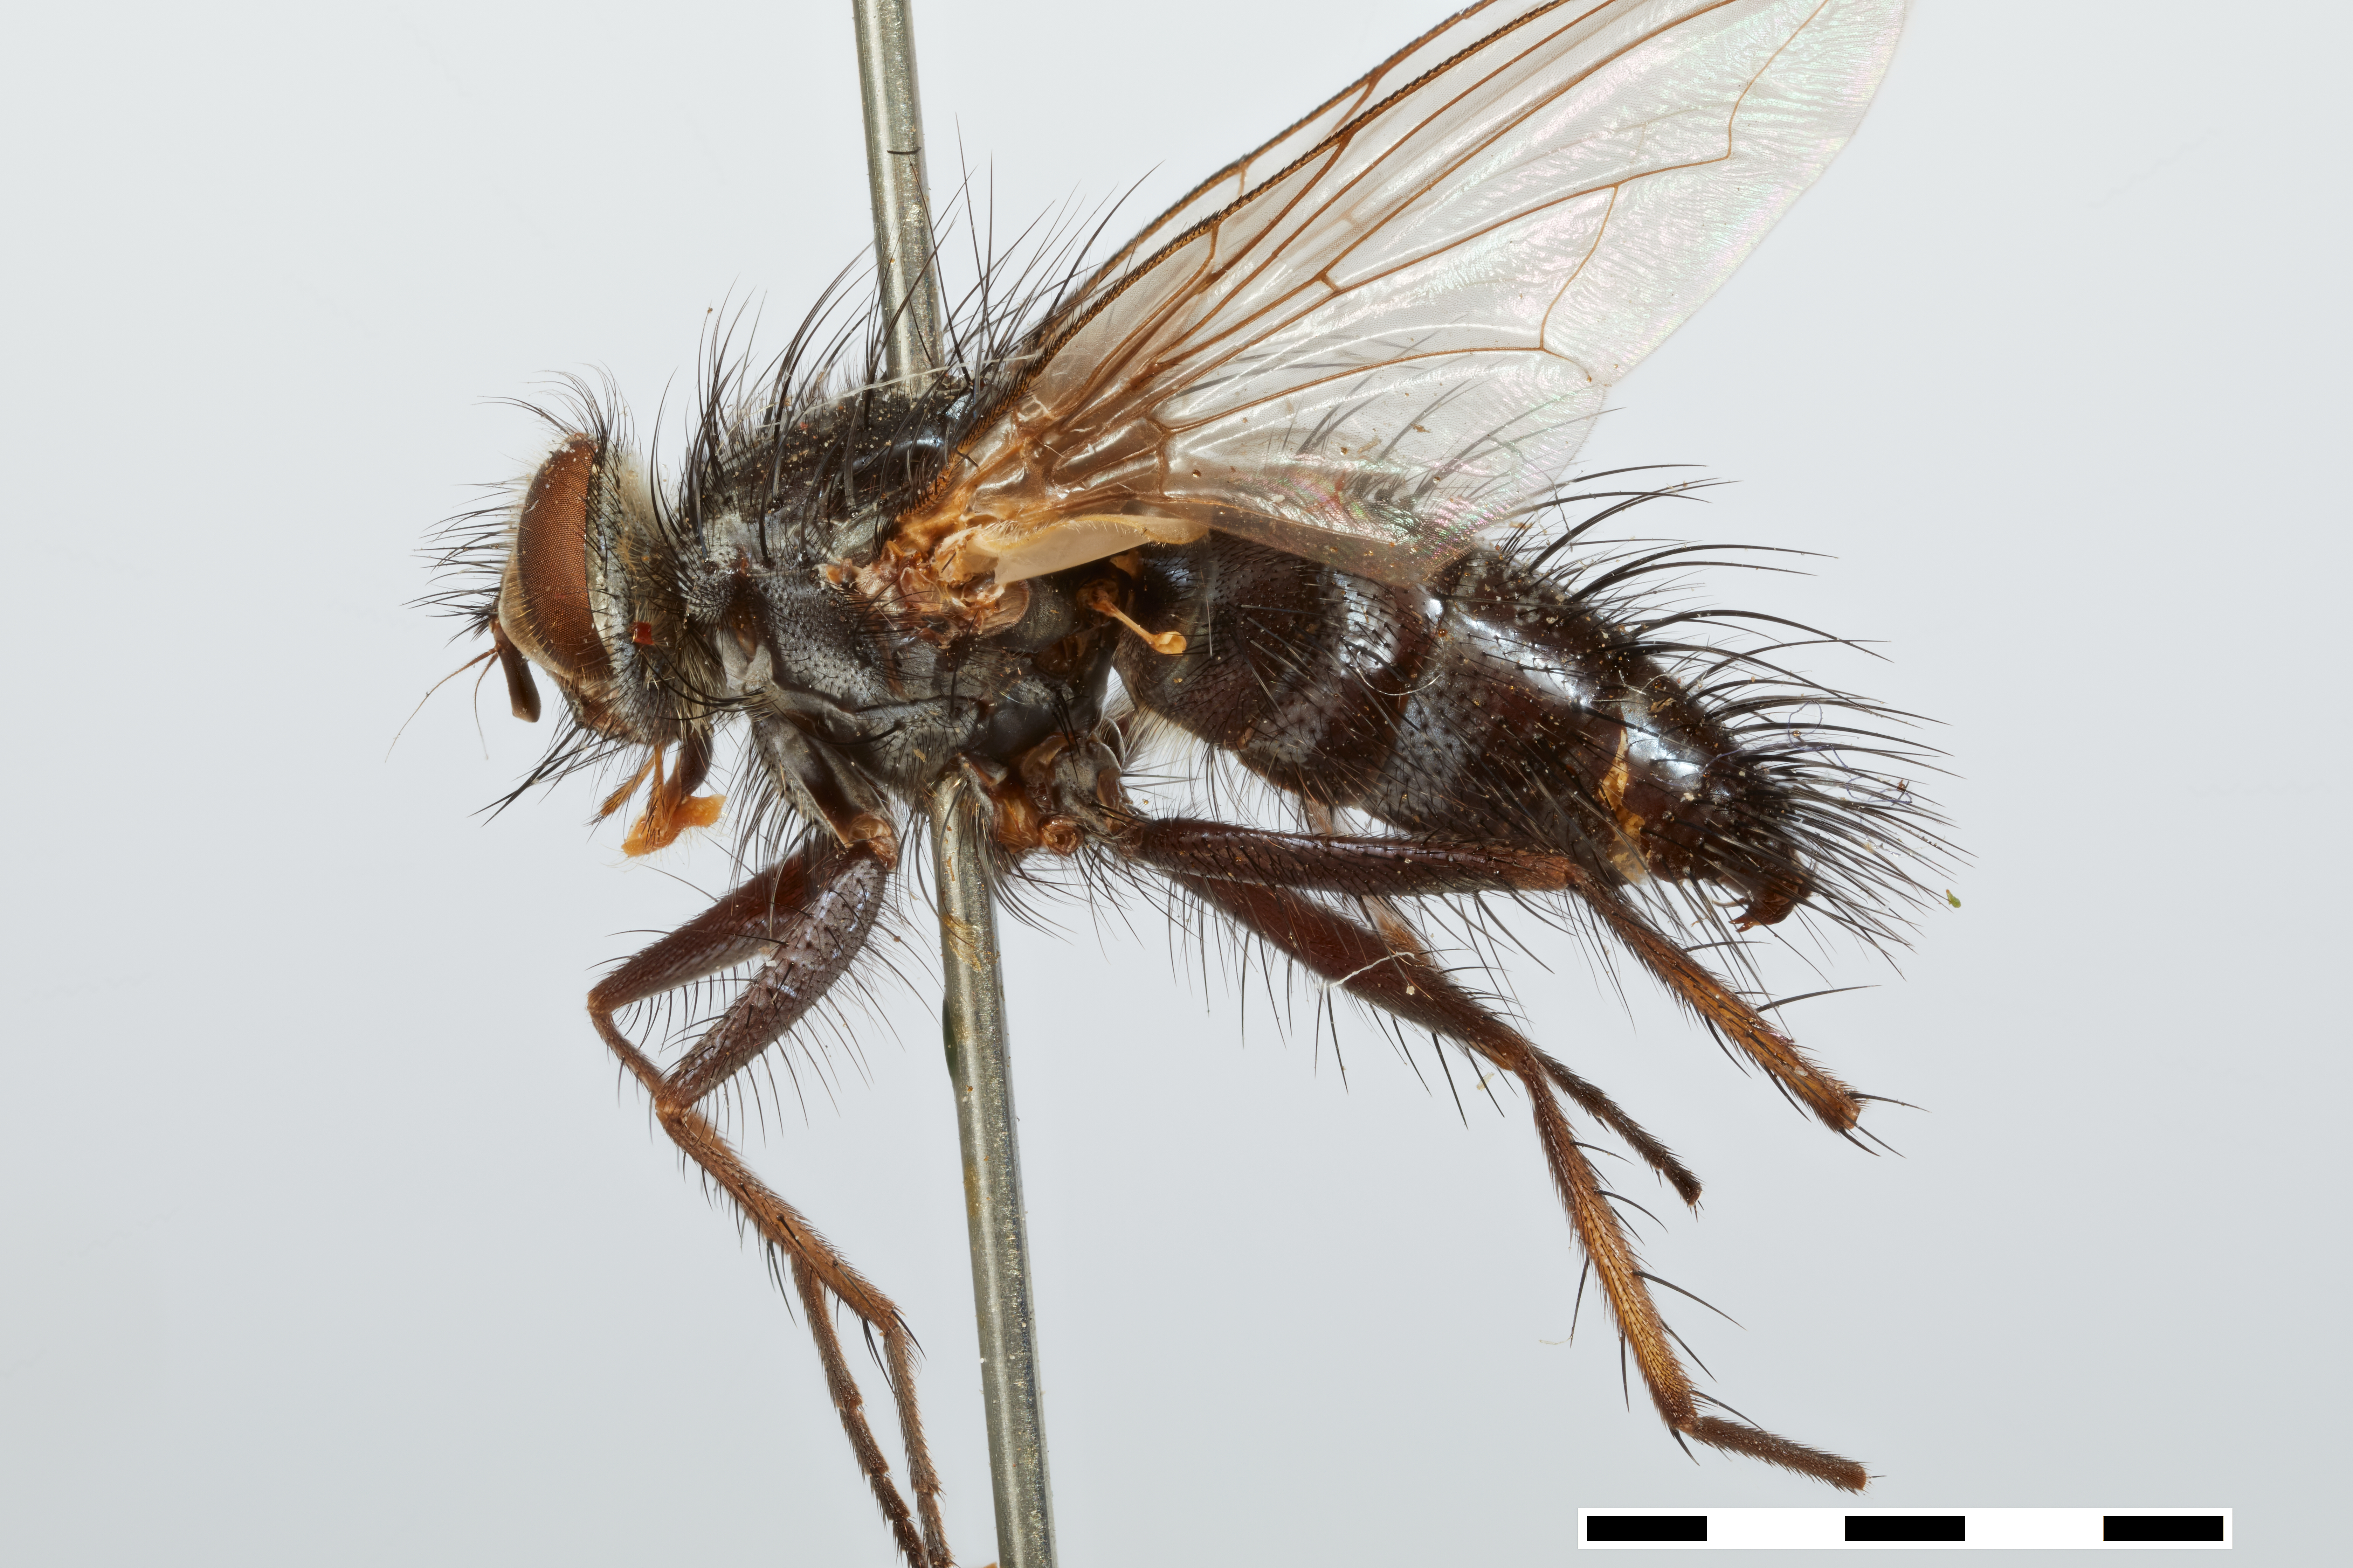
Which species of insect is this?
Pseudeuantha coquilletti
